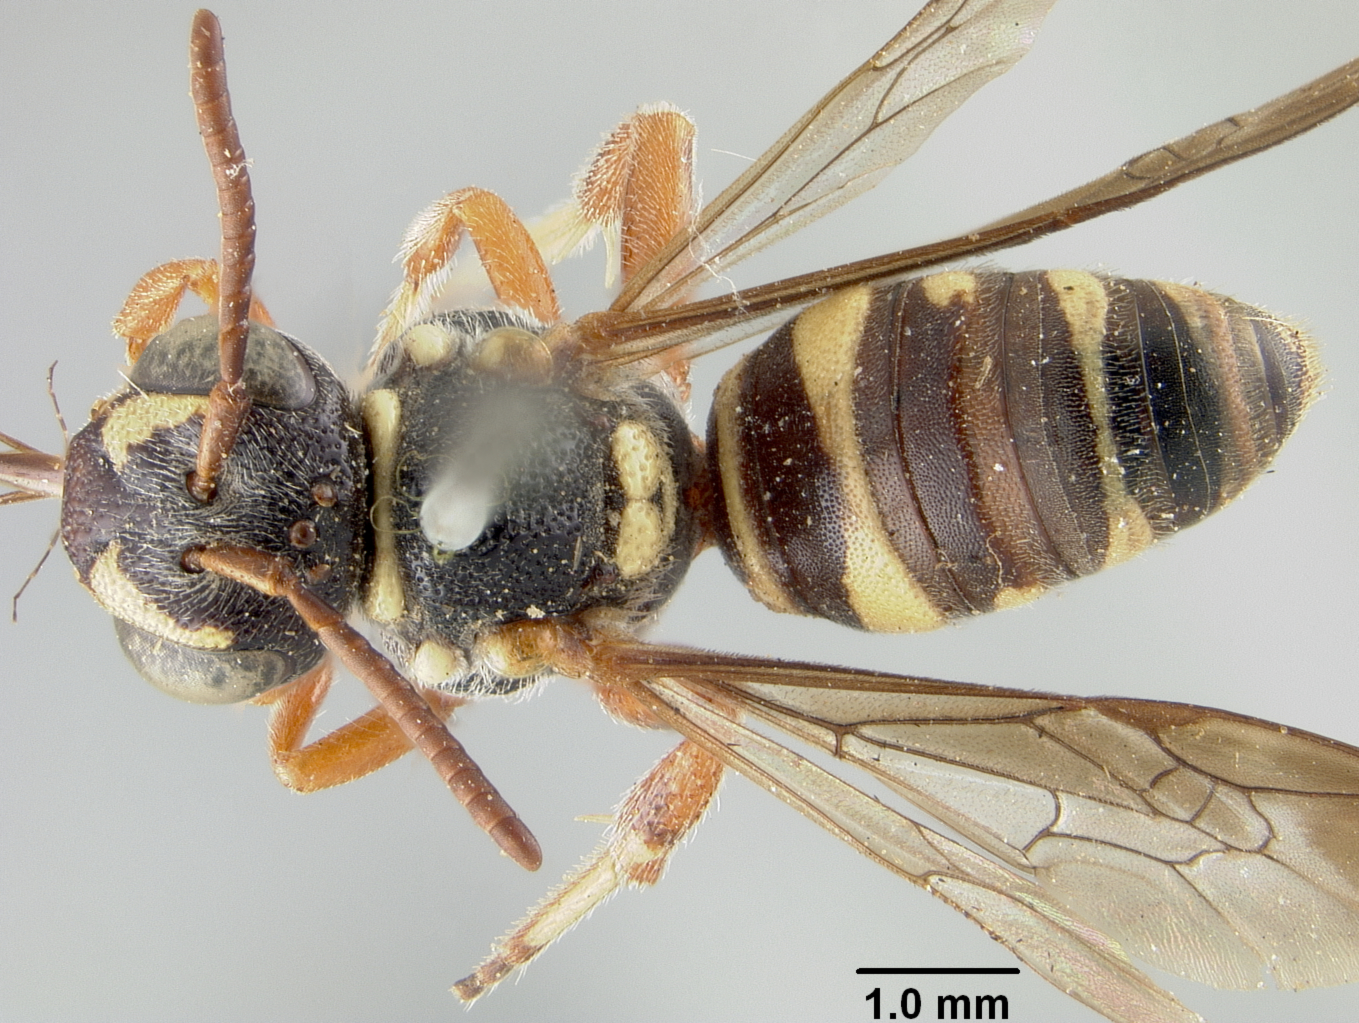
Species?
Nomada lippiae
